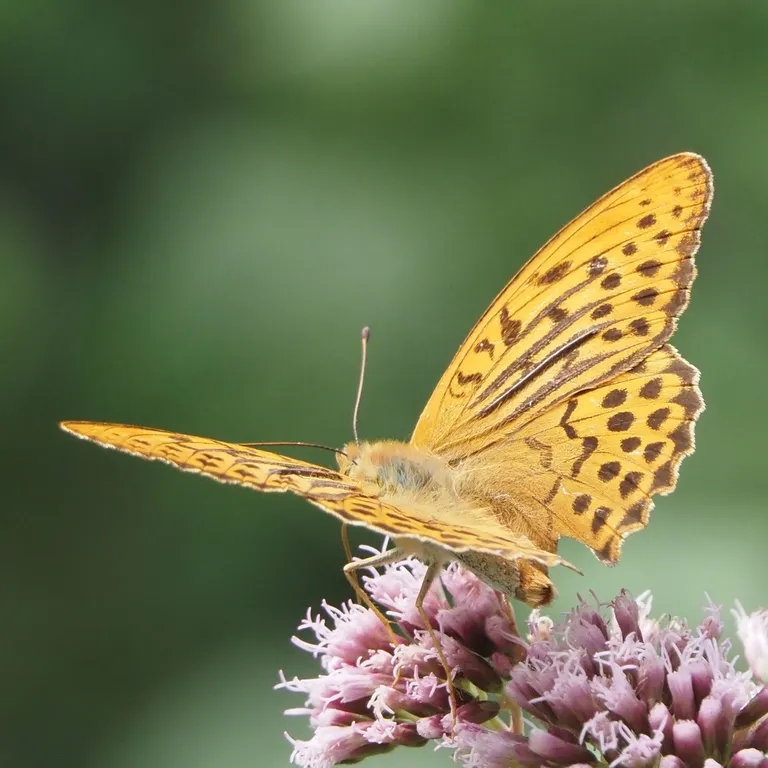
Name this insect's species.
Argynnis paphia
